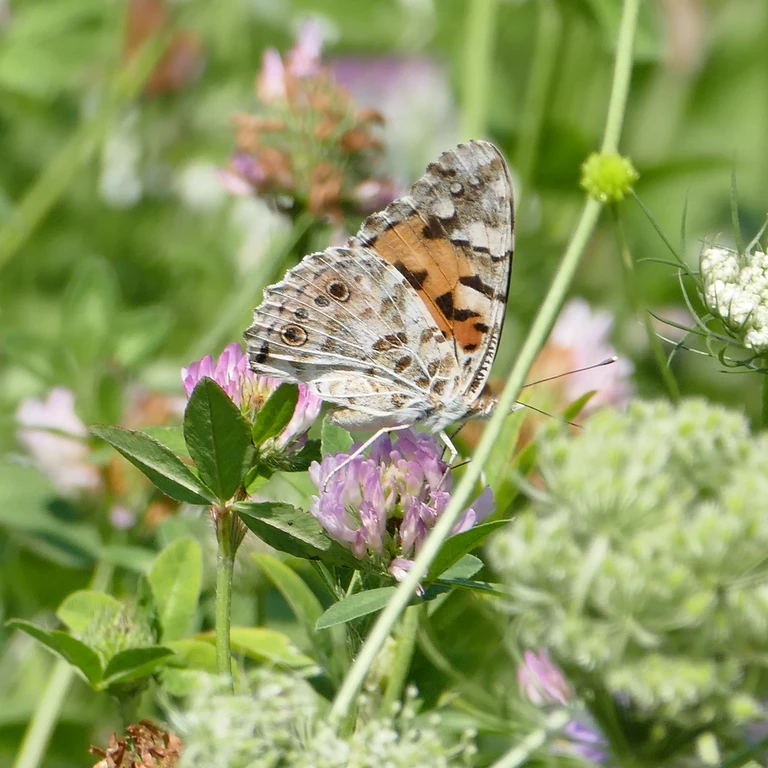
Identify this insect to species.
Vanessa cardui
